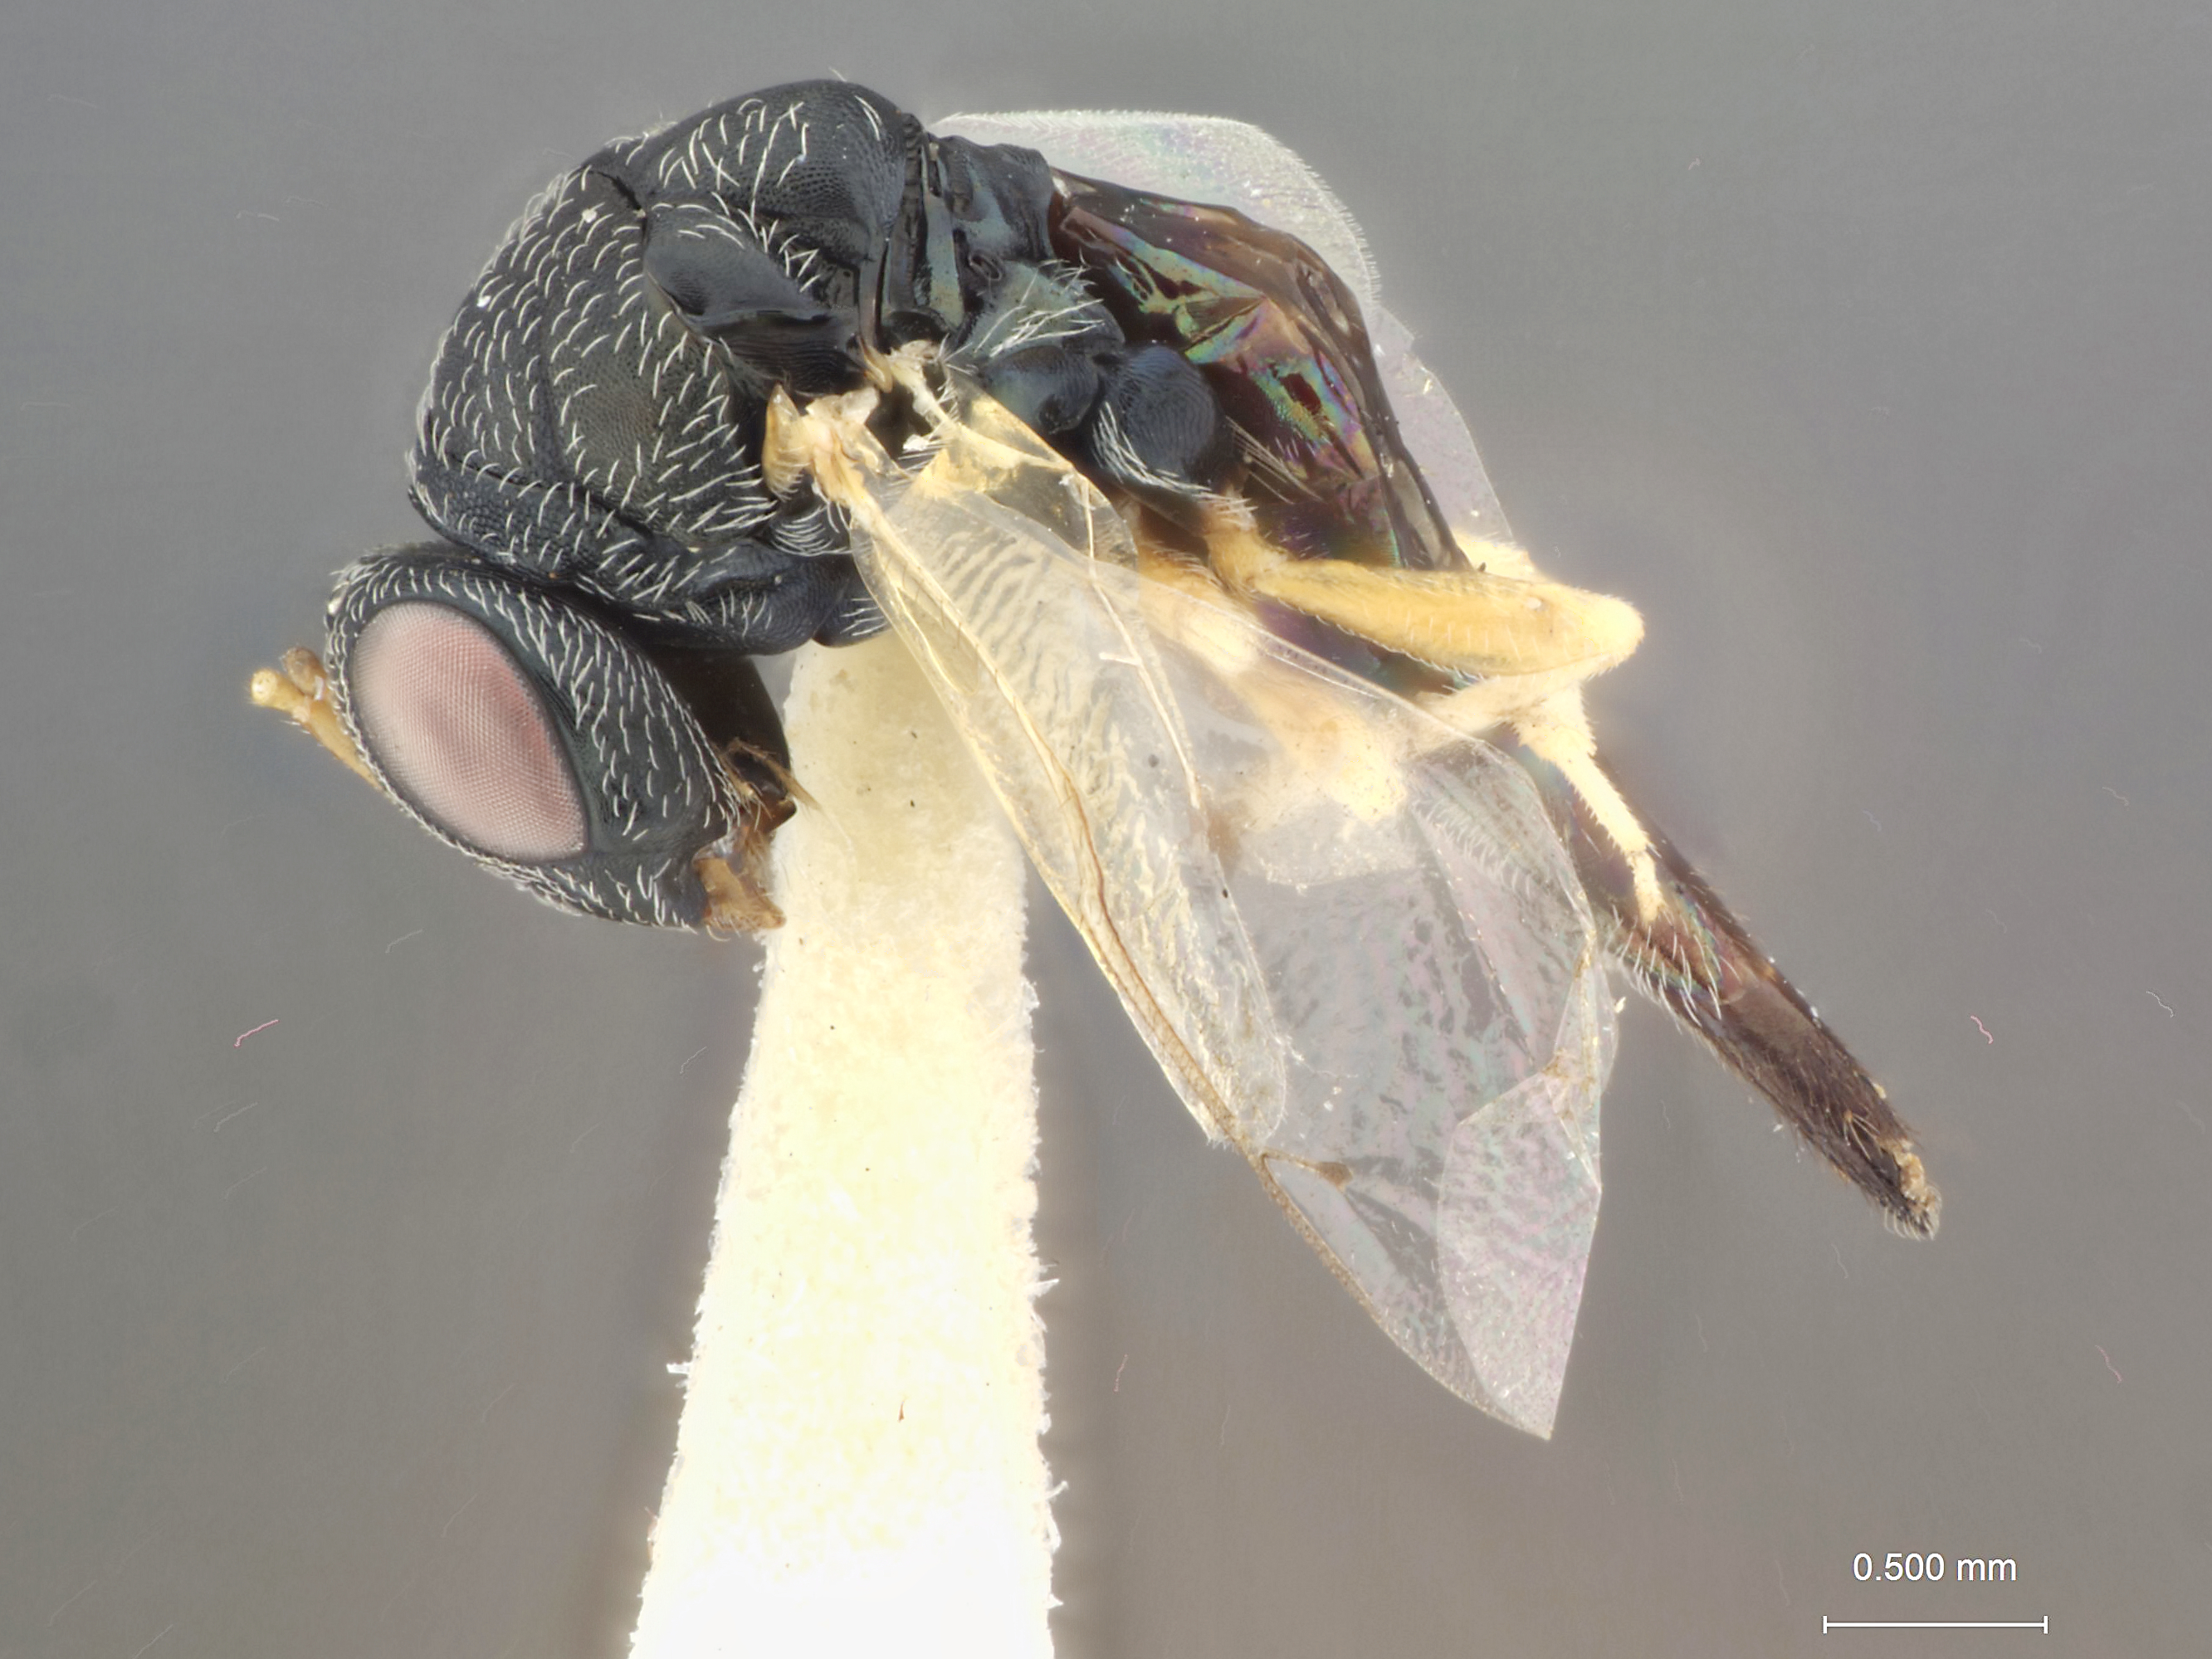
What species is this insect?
Heterolaccus grandis
